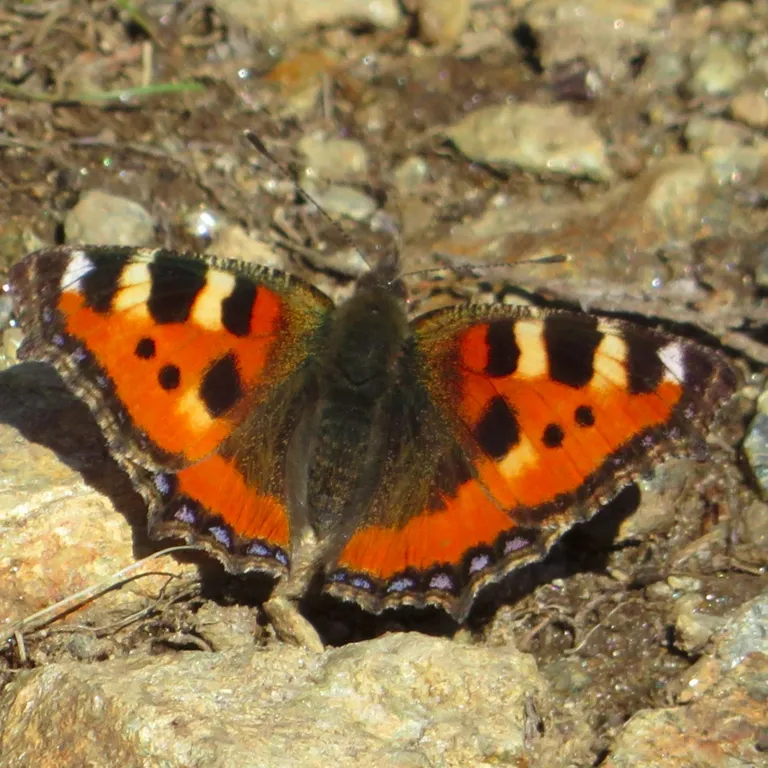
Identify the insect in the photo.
Aglais urticae
